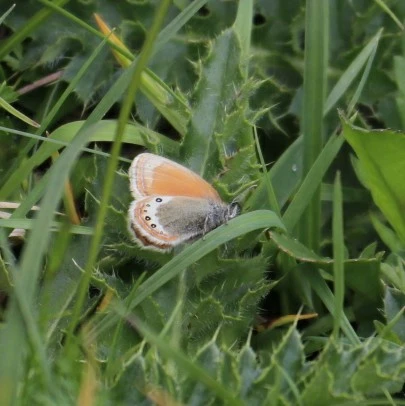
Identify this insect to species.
Coenonympha gardetta
